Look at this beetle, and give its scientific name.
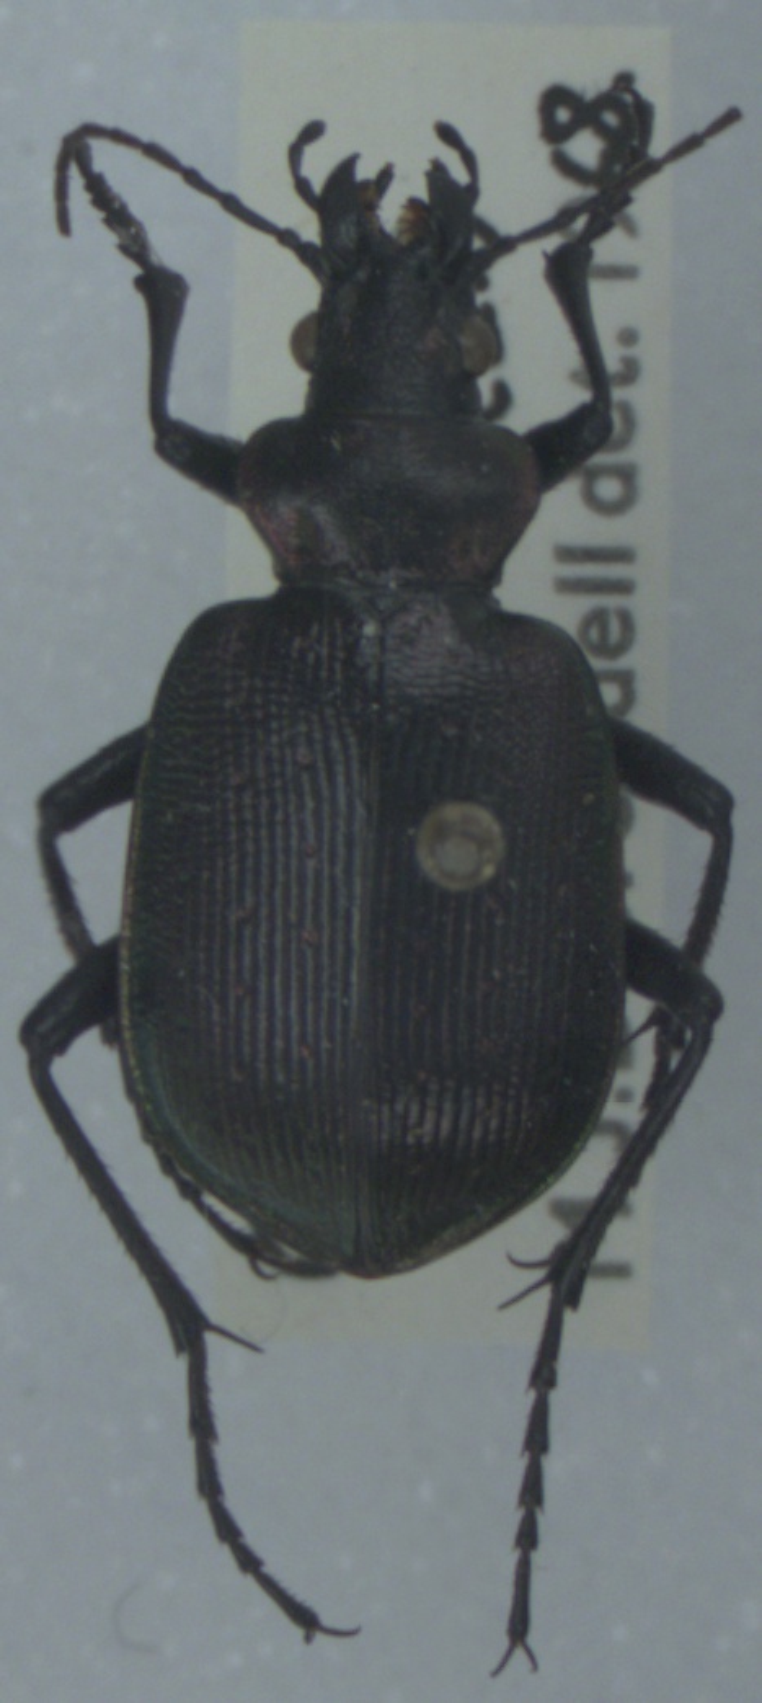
Calosoma inquisitor
